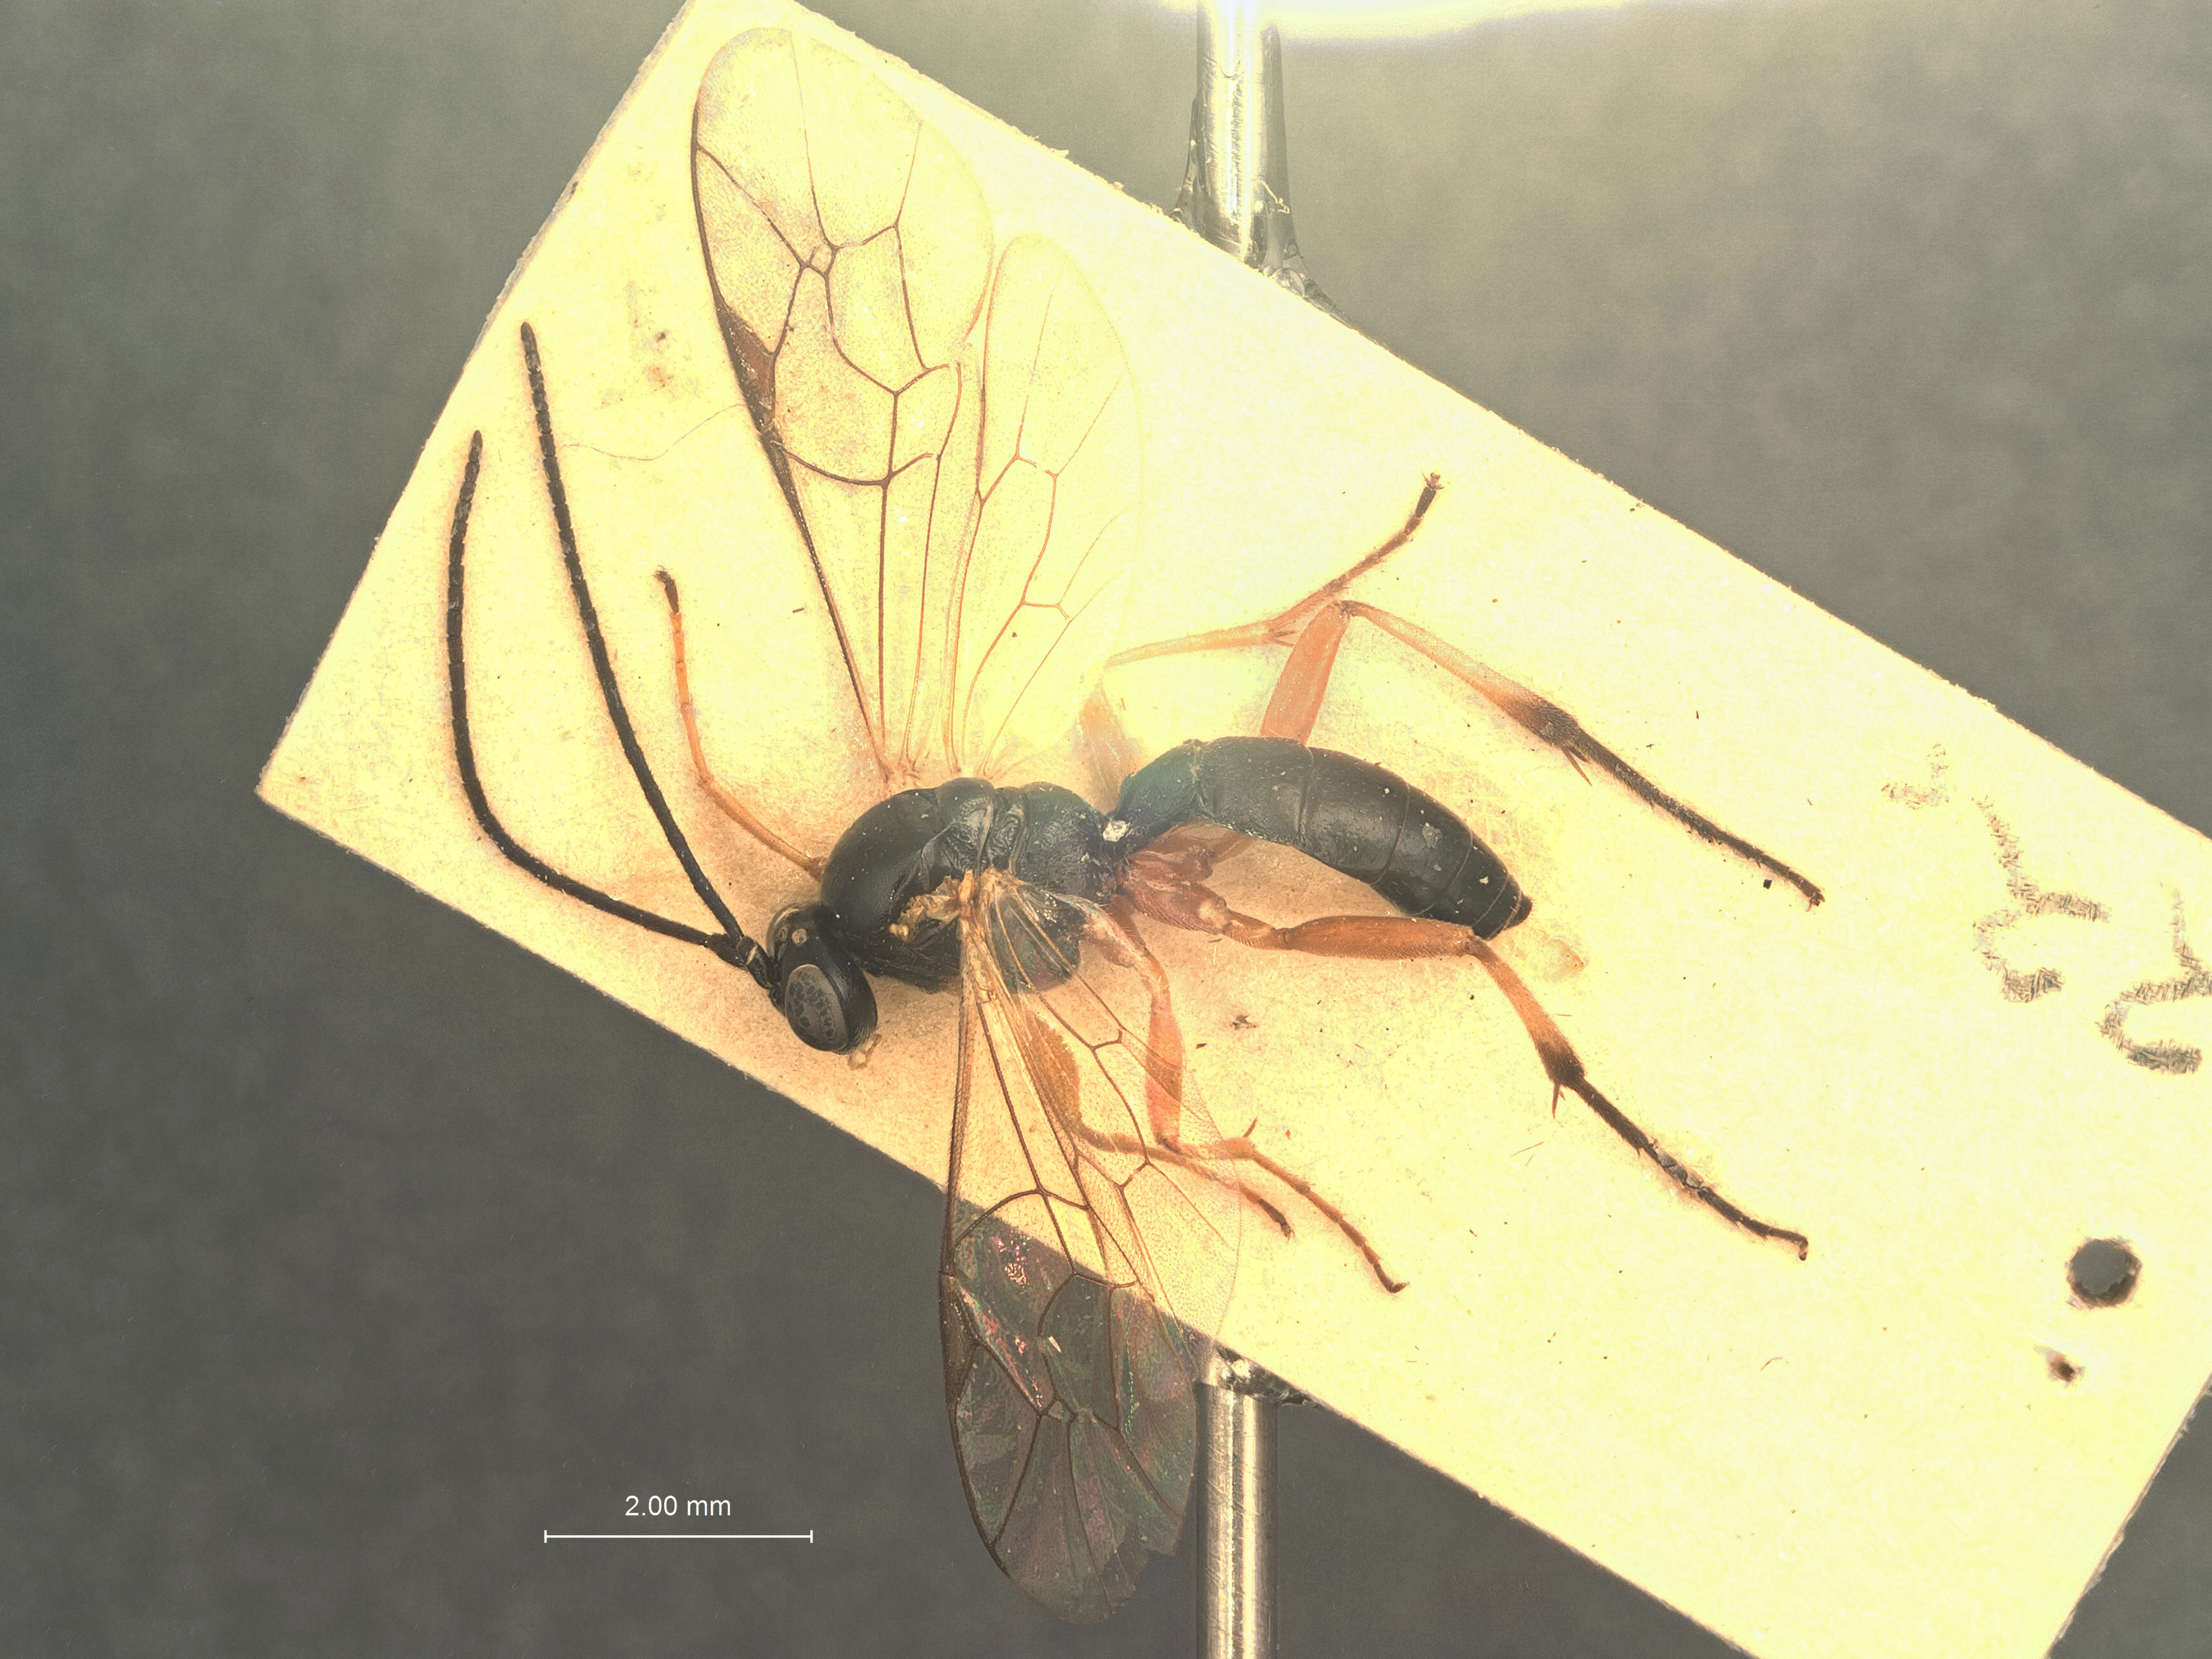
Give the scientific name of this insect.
Homocidus simulans
